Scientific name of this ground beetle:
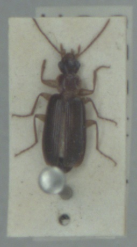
Dromius meridionalis
